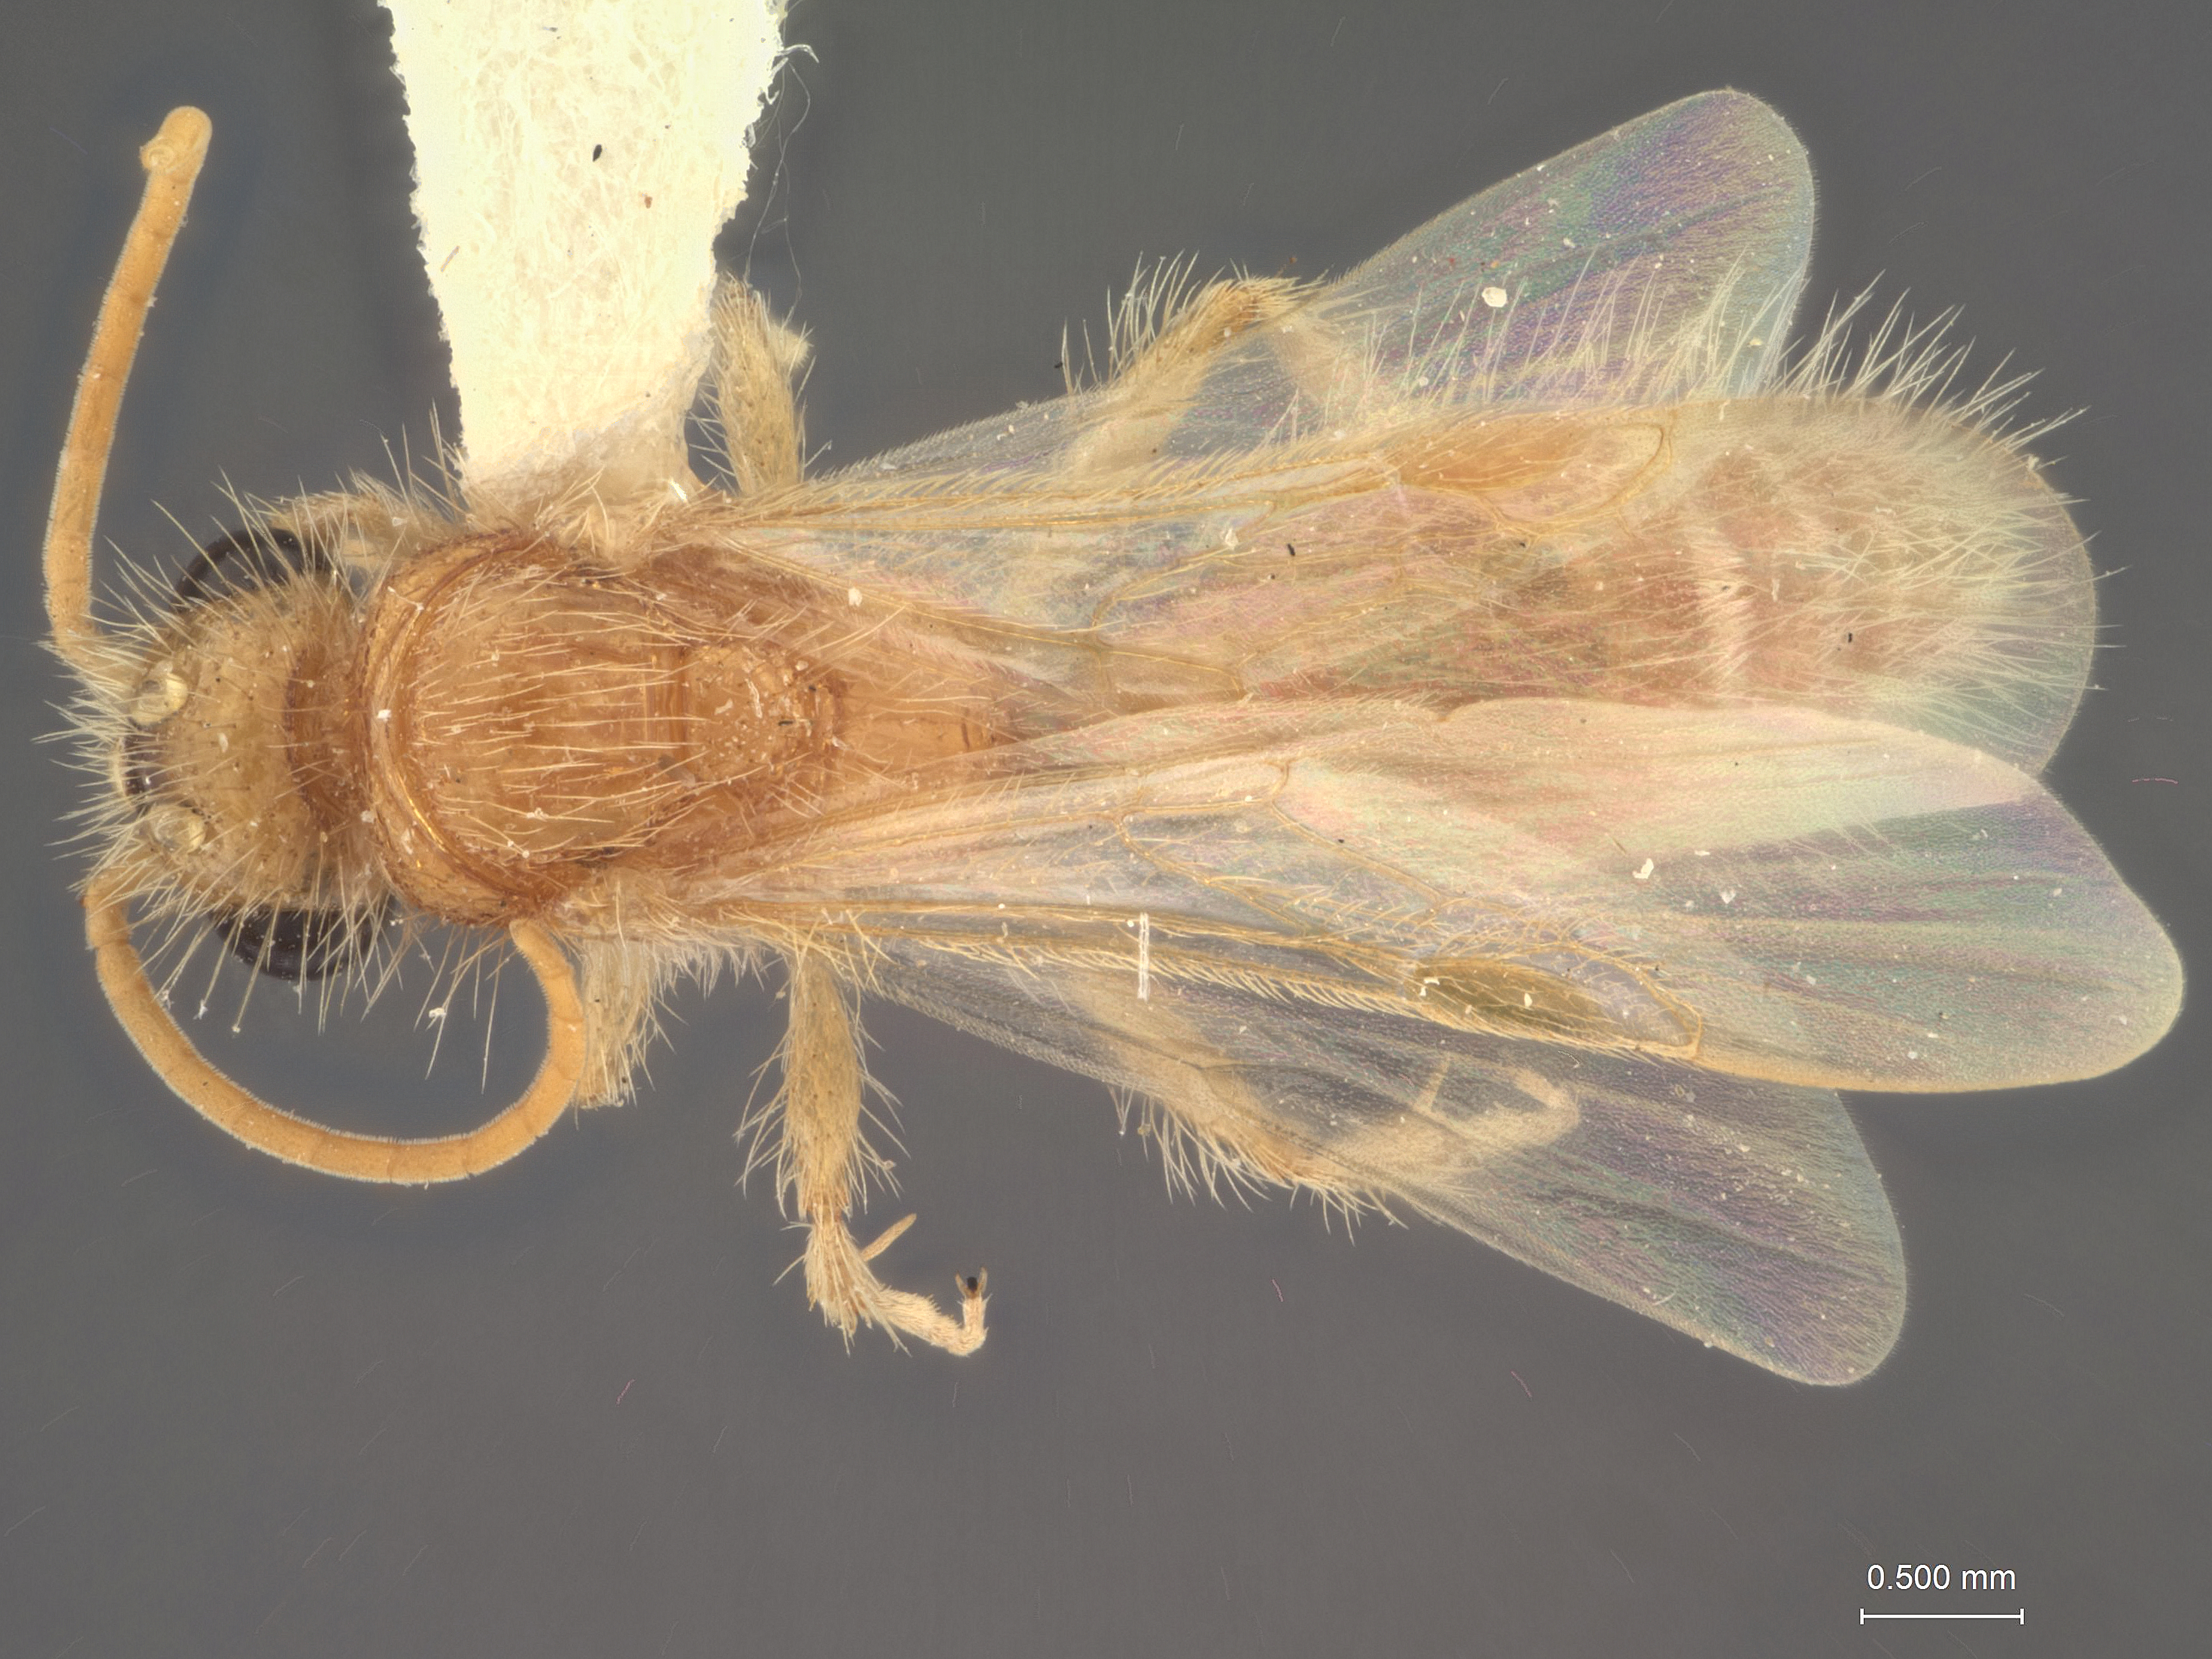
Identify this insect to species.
Sphaeropthalma becki
